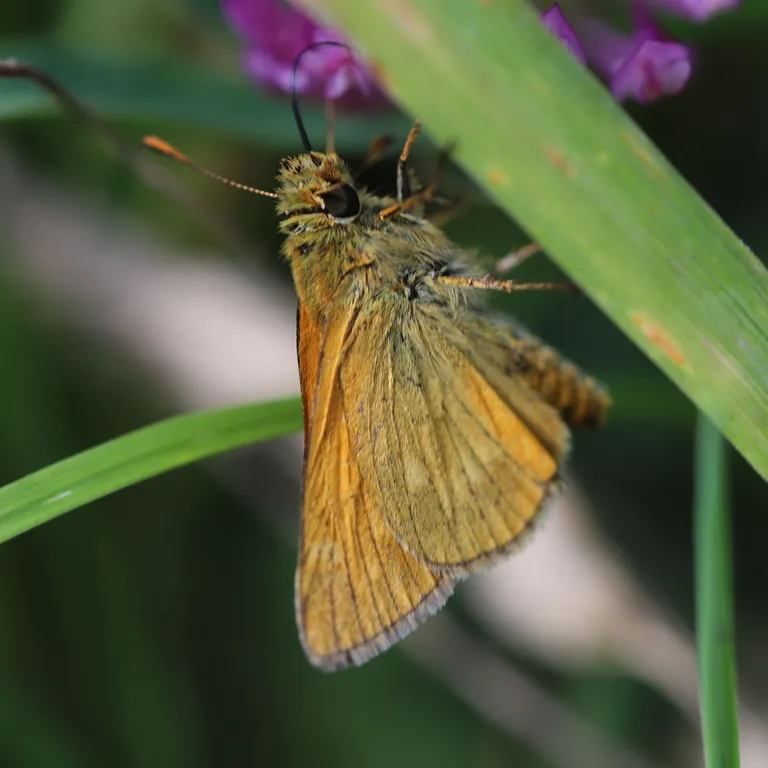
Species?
Ochlodes sylvanus (also Ochlodes venata)
